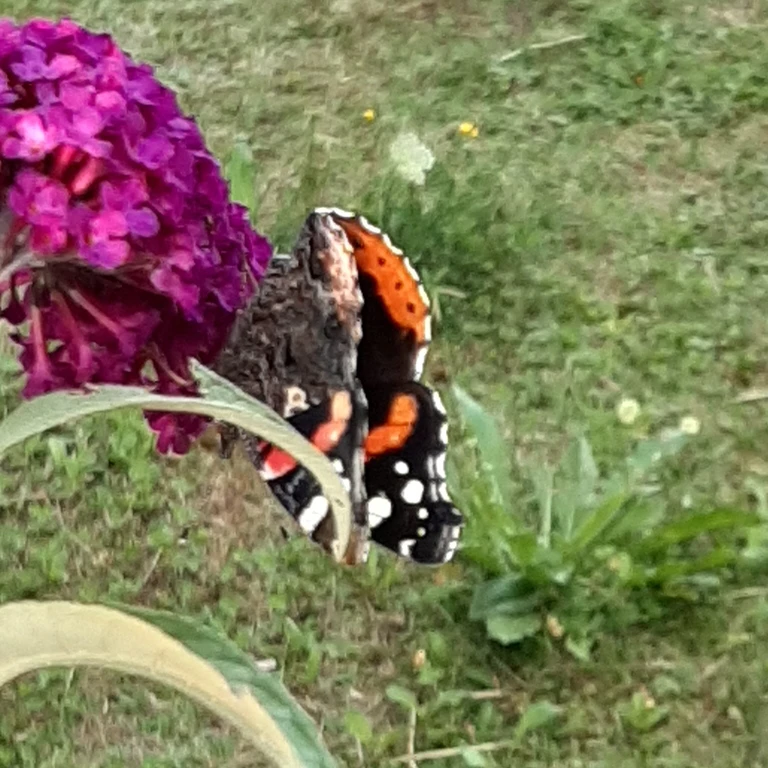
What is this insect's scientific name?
Vanessa atalanta
